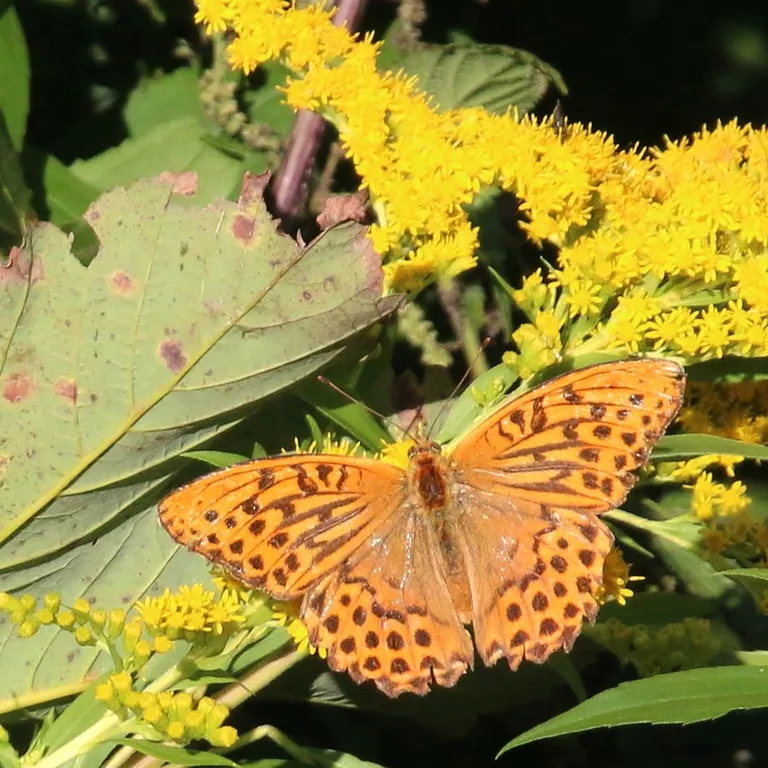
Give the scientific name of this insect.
Argynnis paphia
